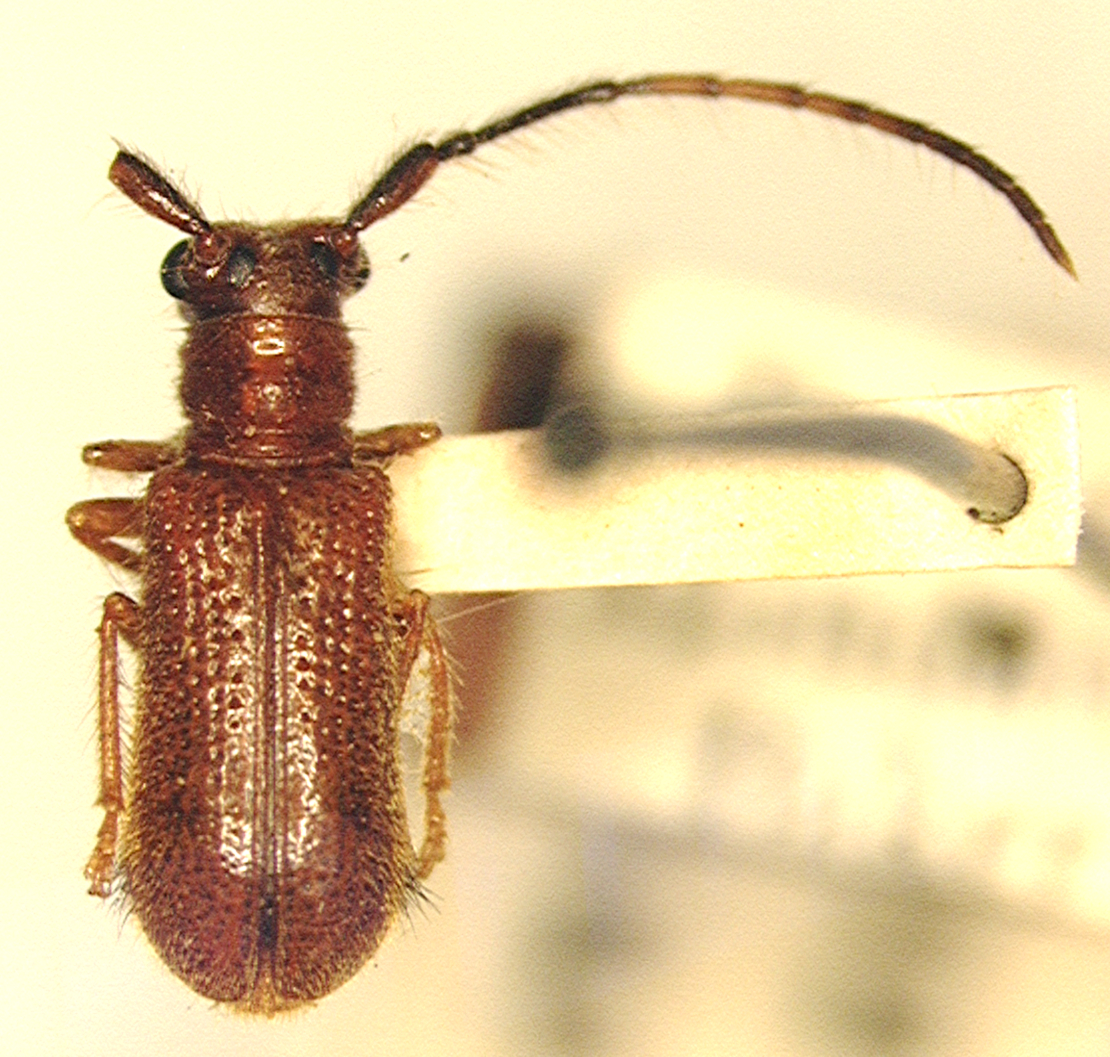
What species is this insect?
Chreonoma ferrugense
